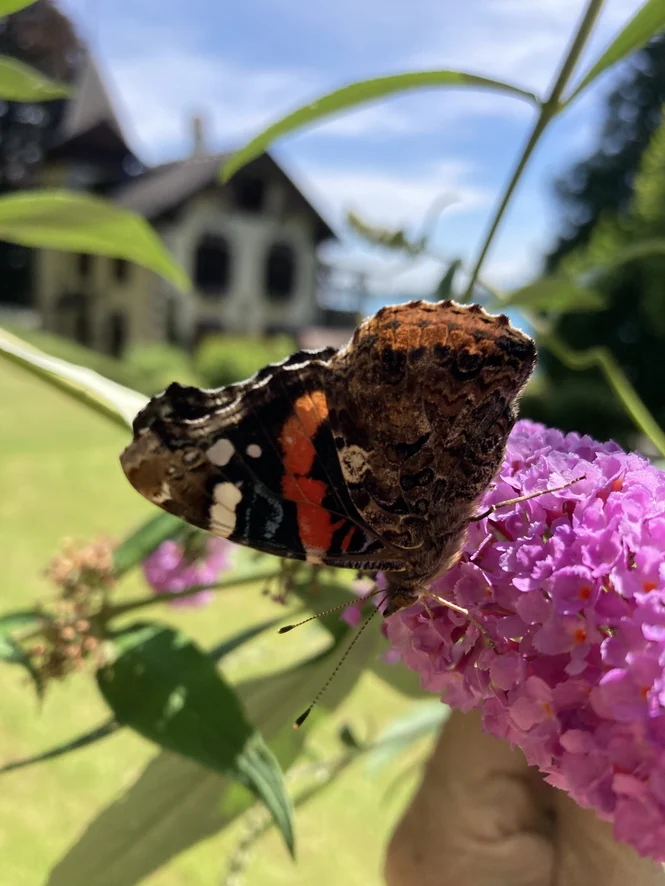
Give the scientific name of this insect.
Vanessa atalanta
